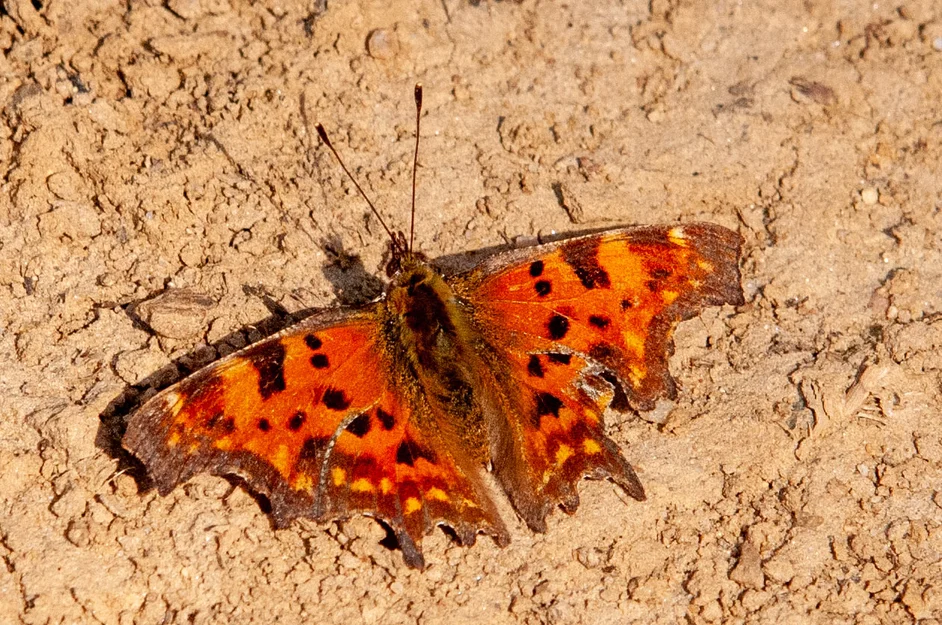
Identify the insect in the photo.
Polygonia c-album
